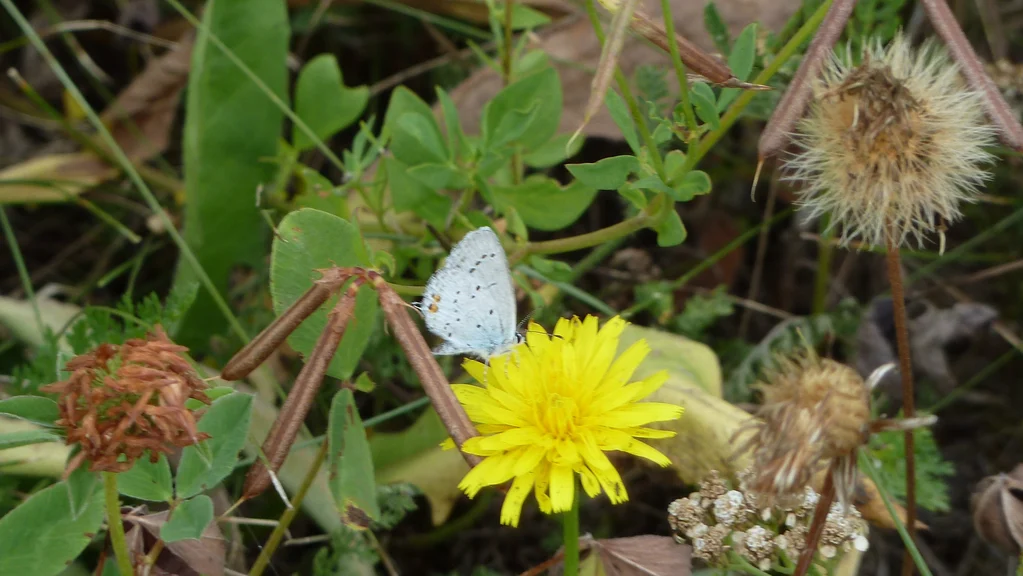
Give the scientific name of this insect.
Cupido argiades (also Elkalyce argiades)
